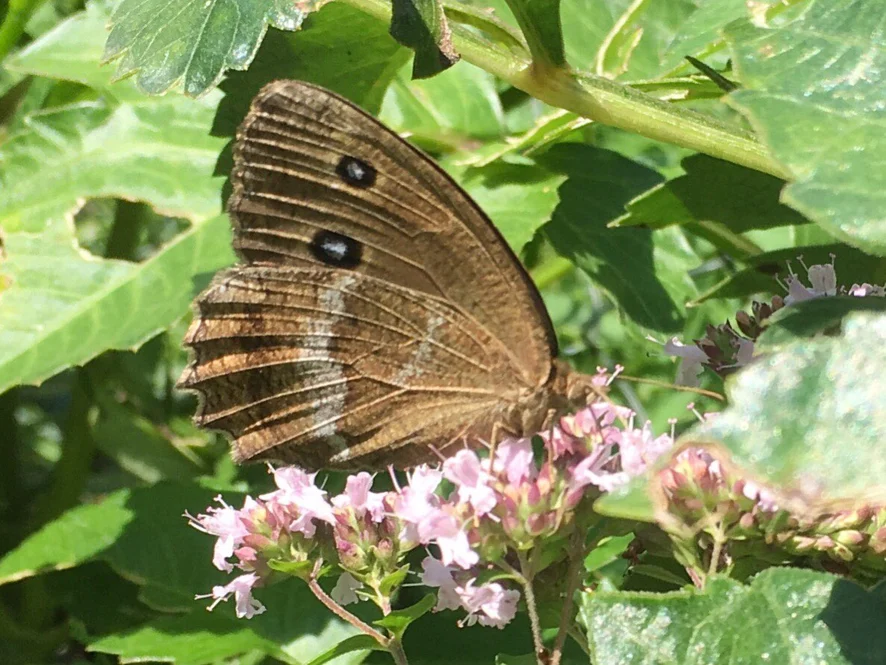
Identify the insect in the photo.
Minois dryas
